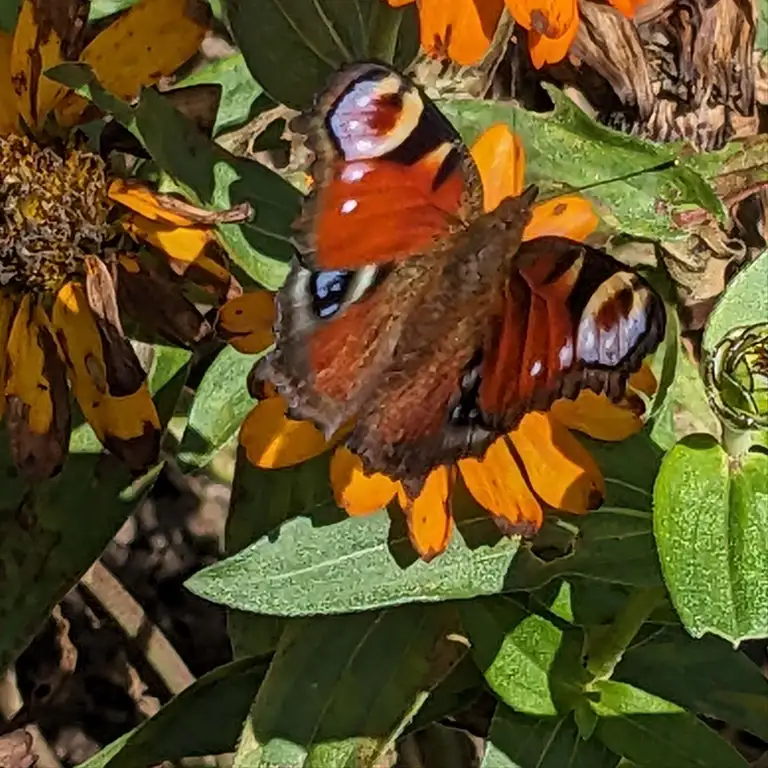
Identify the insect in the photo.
Aglais io
